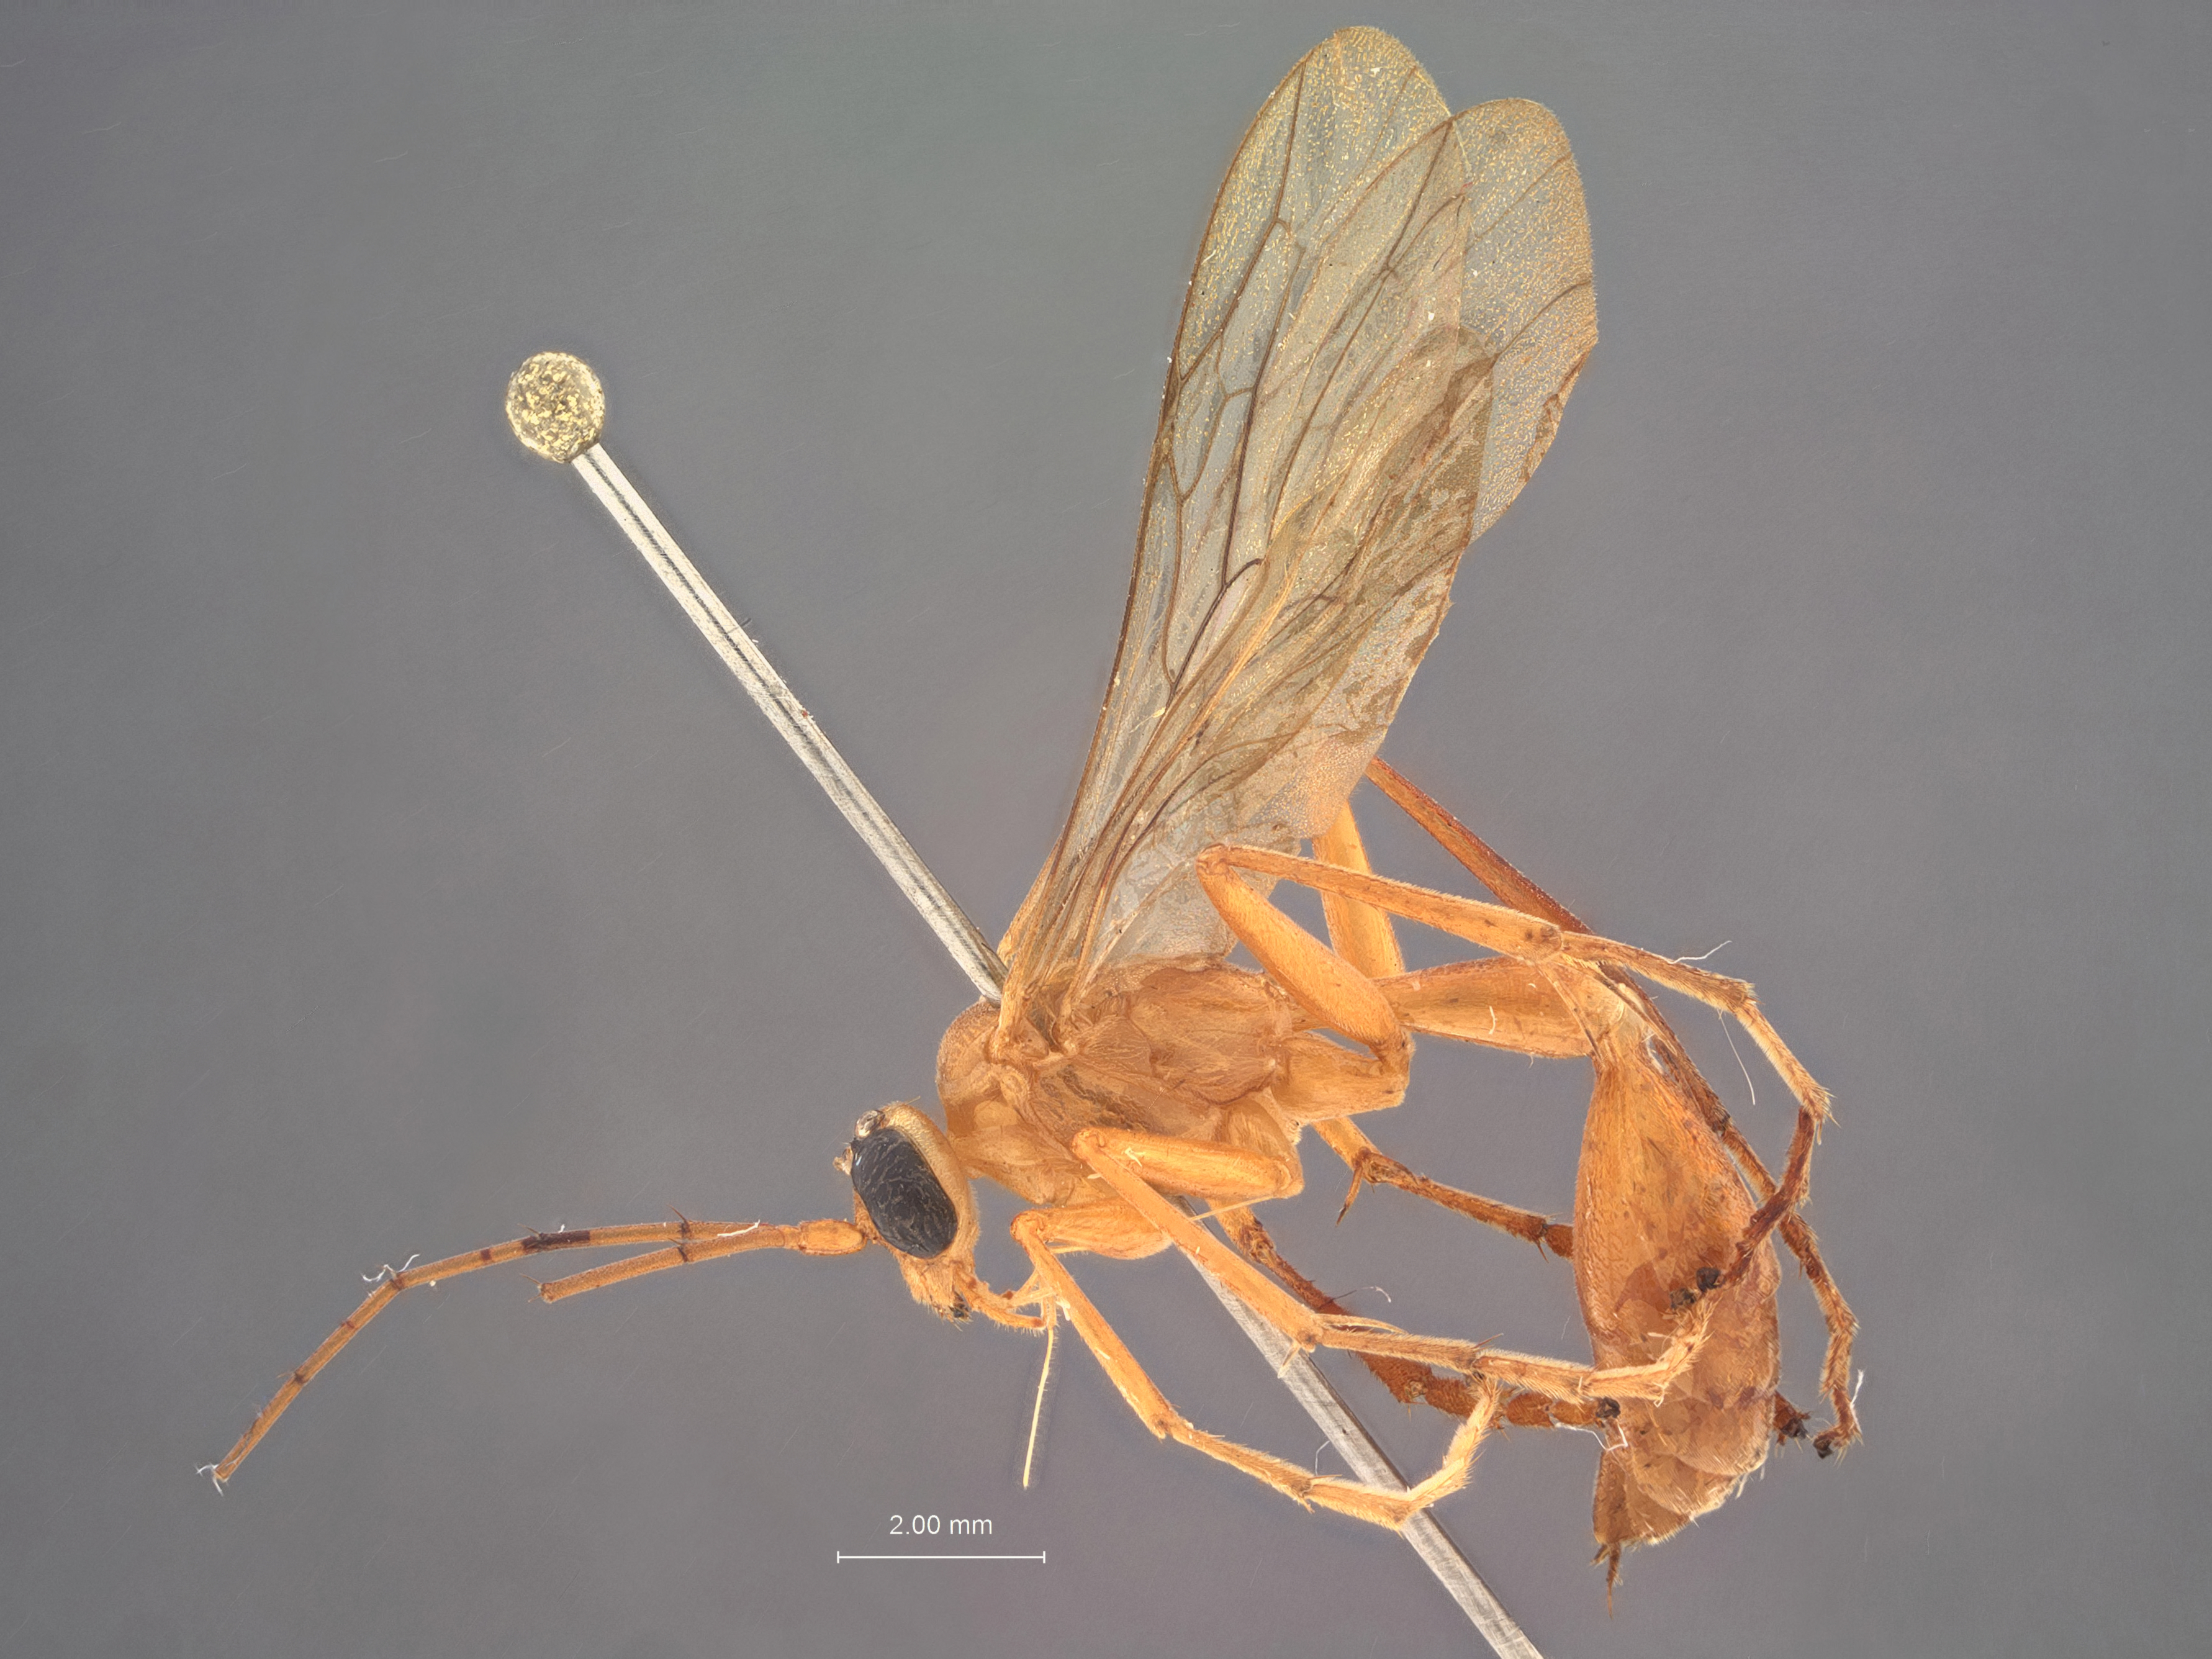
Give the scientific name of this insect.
Paniscomima lottacontinua
